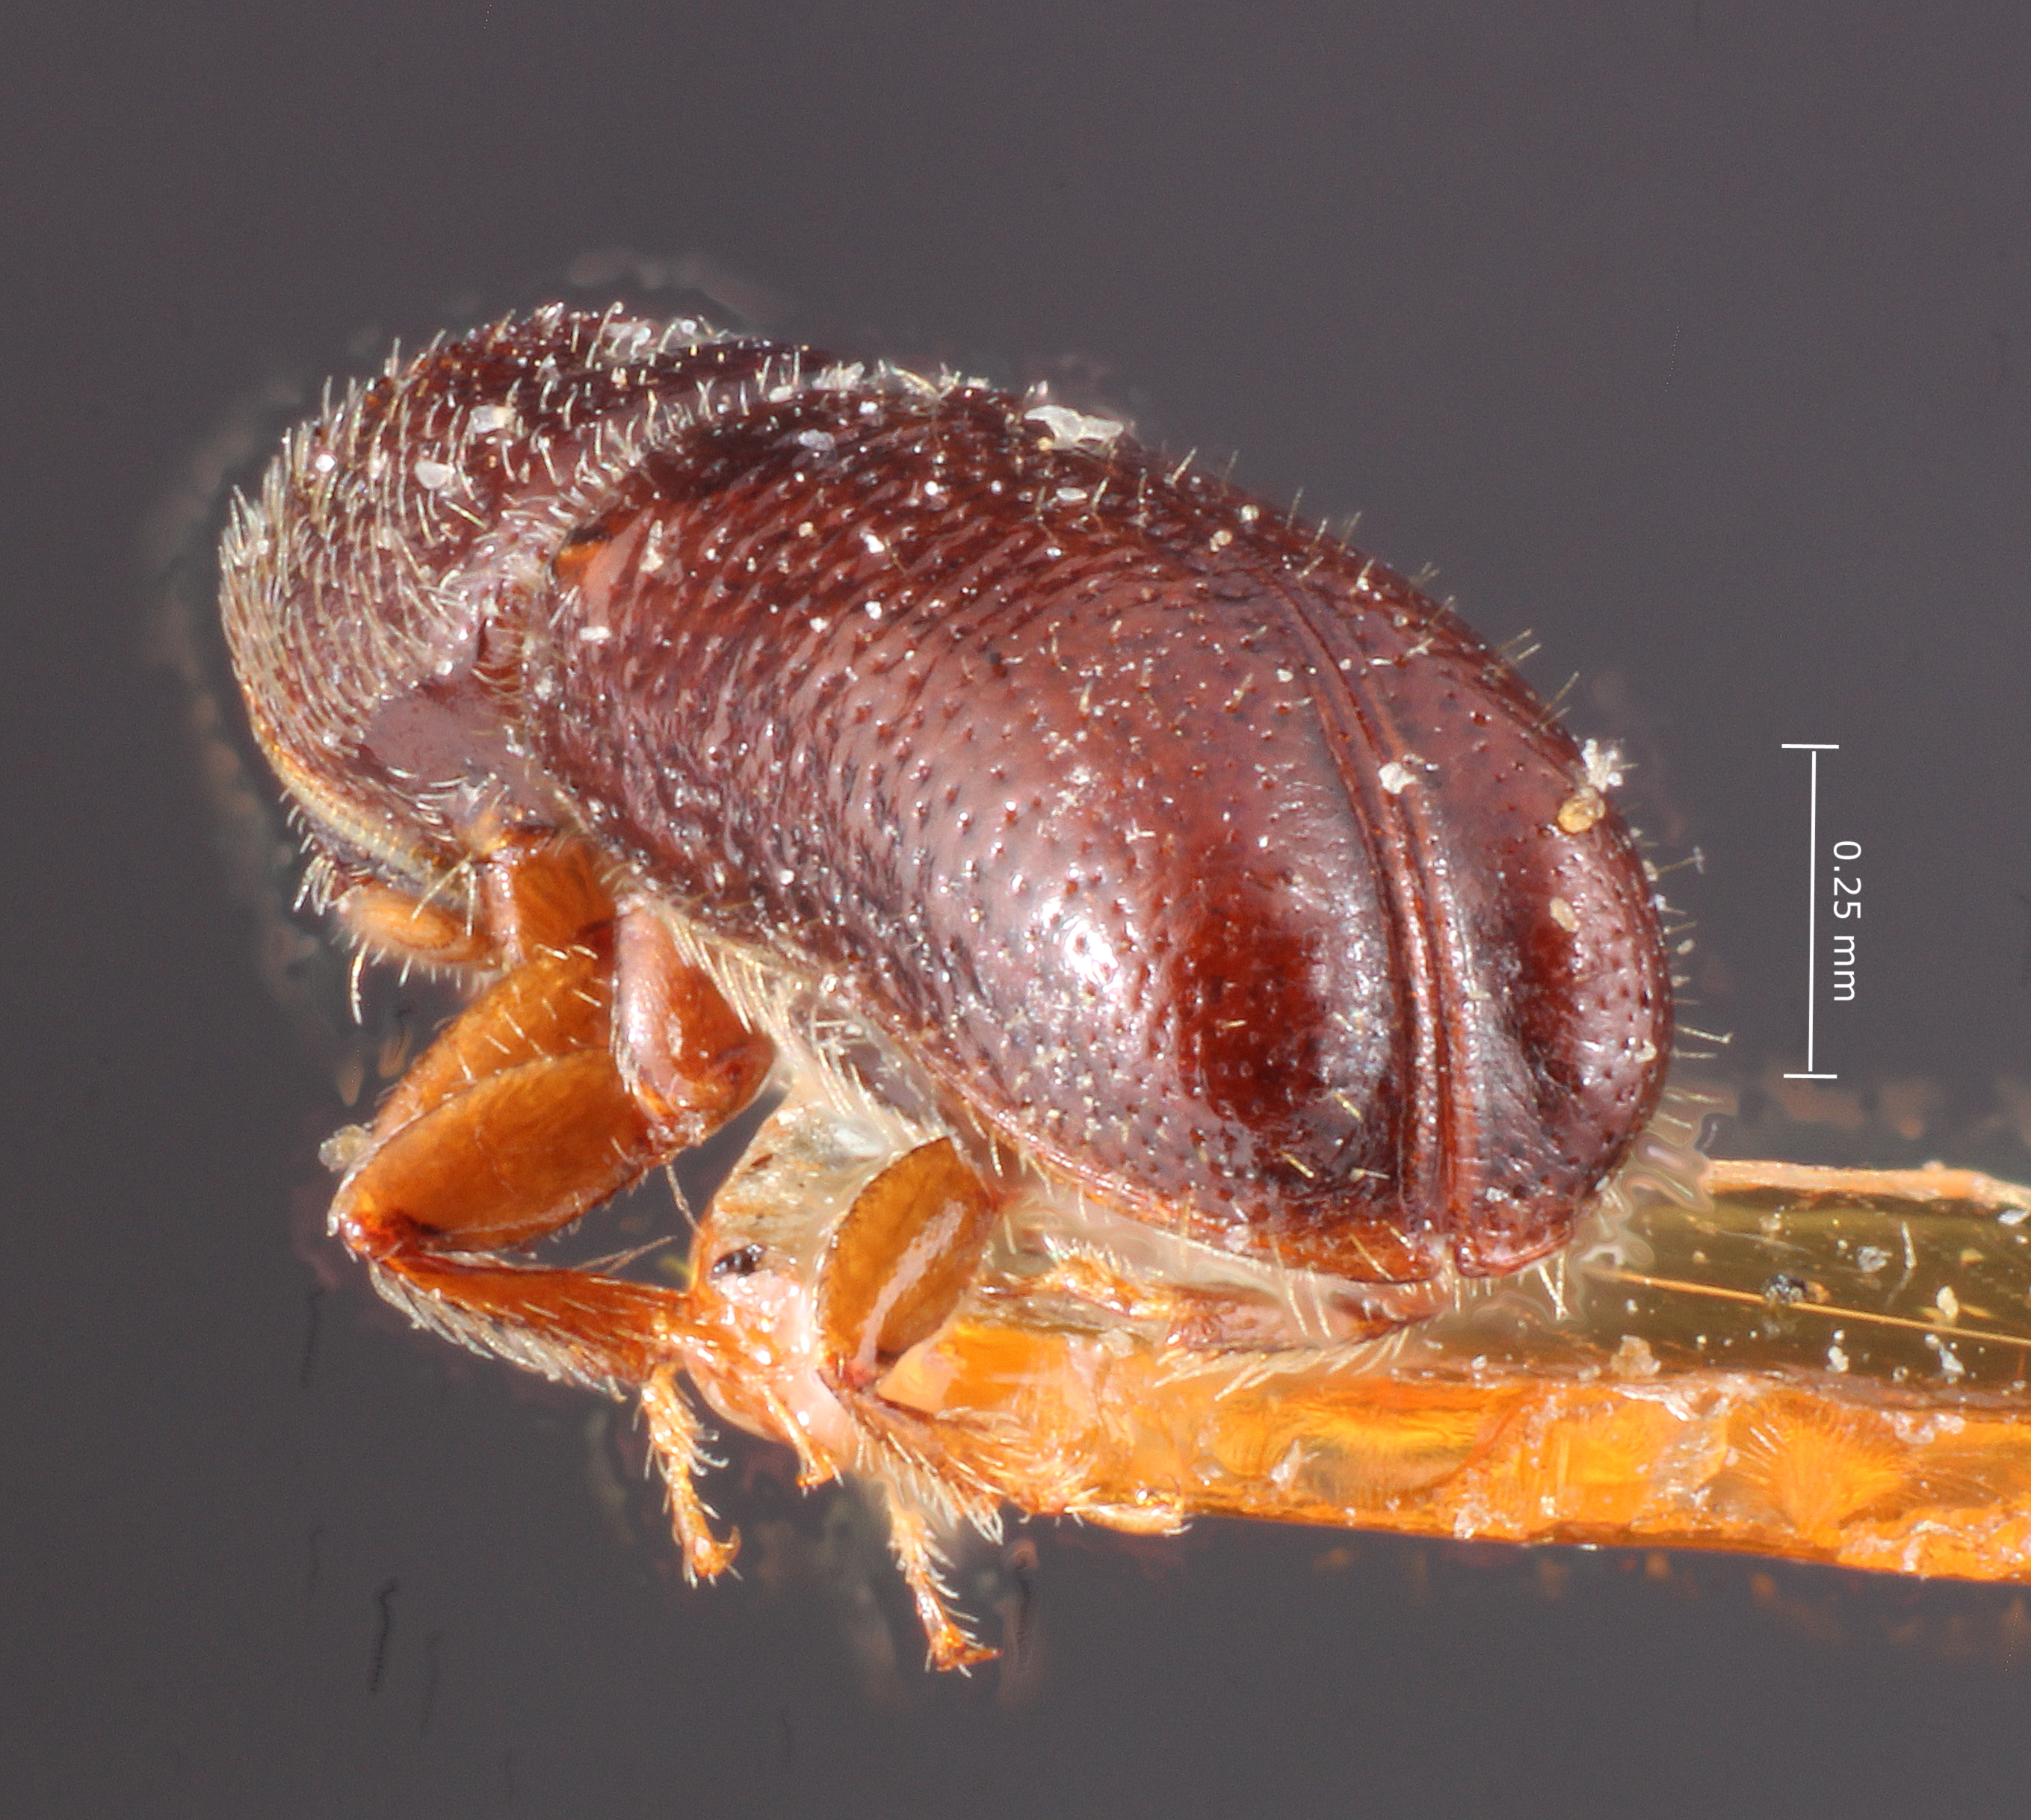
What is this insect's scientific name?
Pityophthorus balsameus
